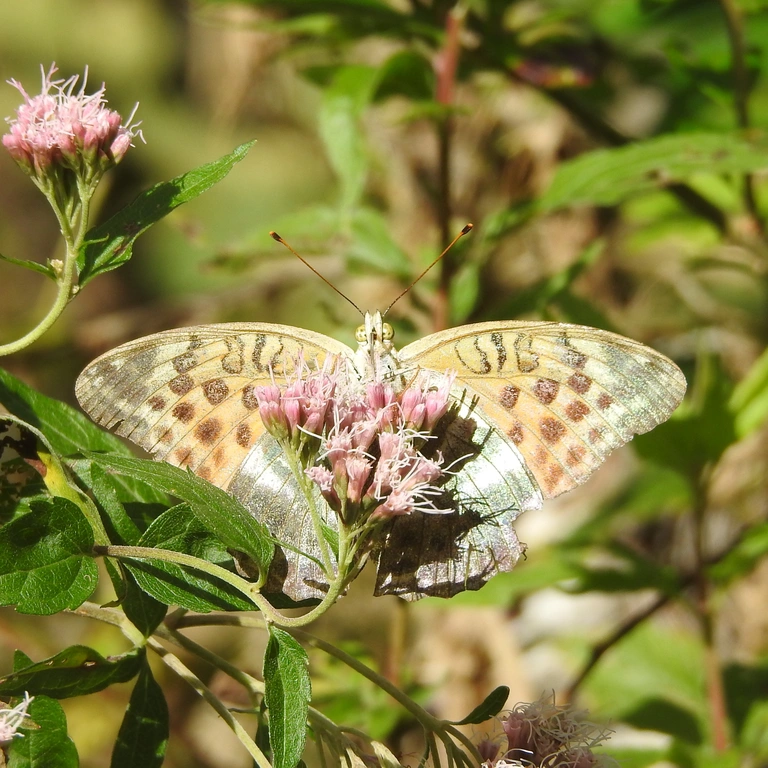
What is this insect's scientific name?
Argynnis paphia
